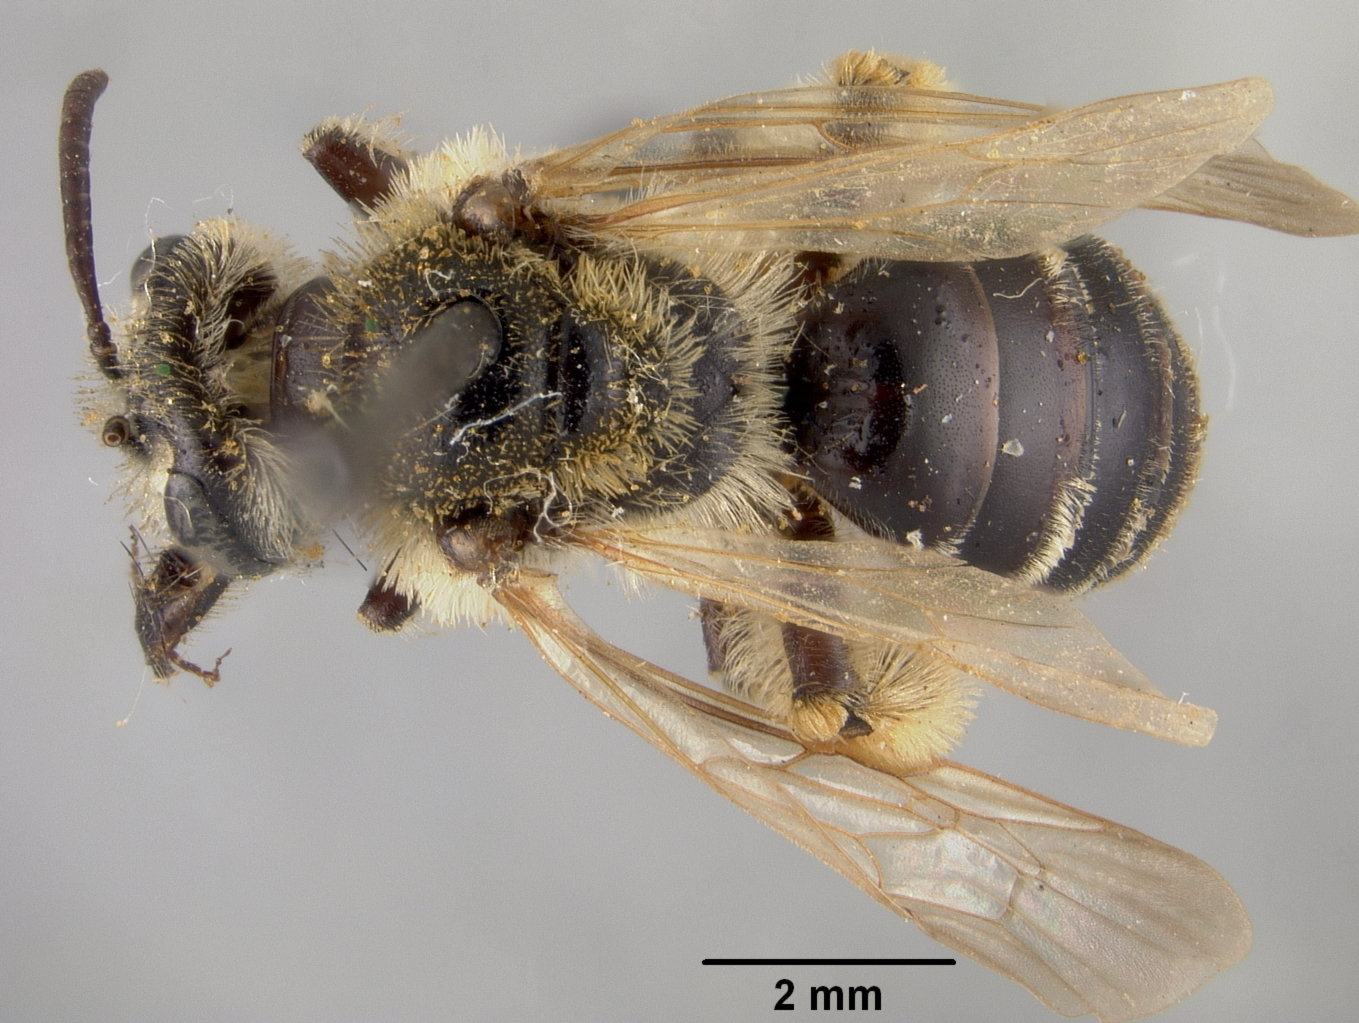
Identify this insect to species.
Andrena angustifrons
